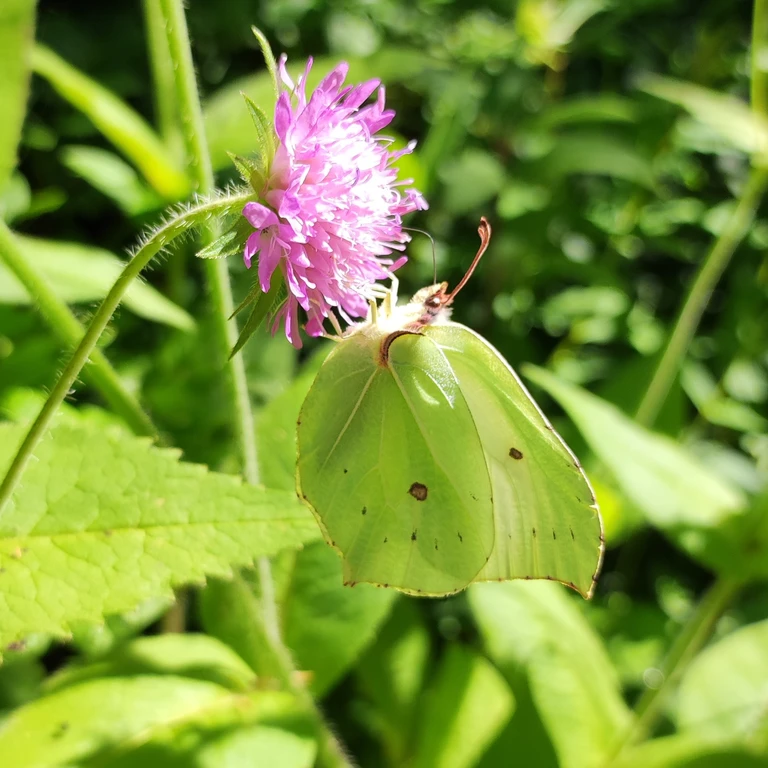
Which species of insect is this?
Gonepteryx rhamni
